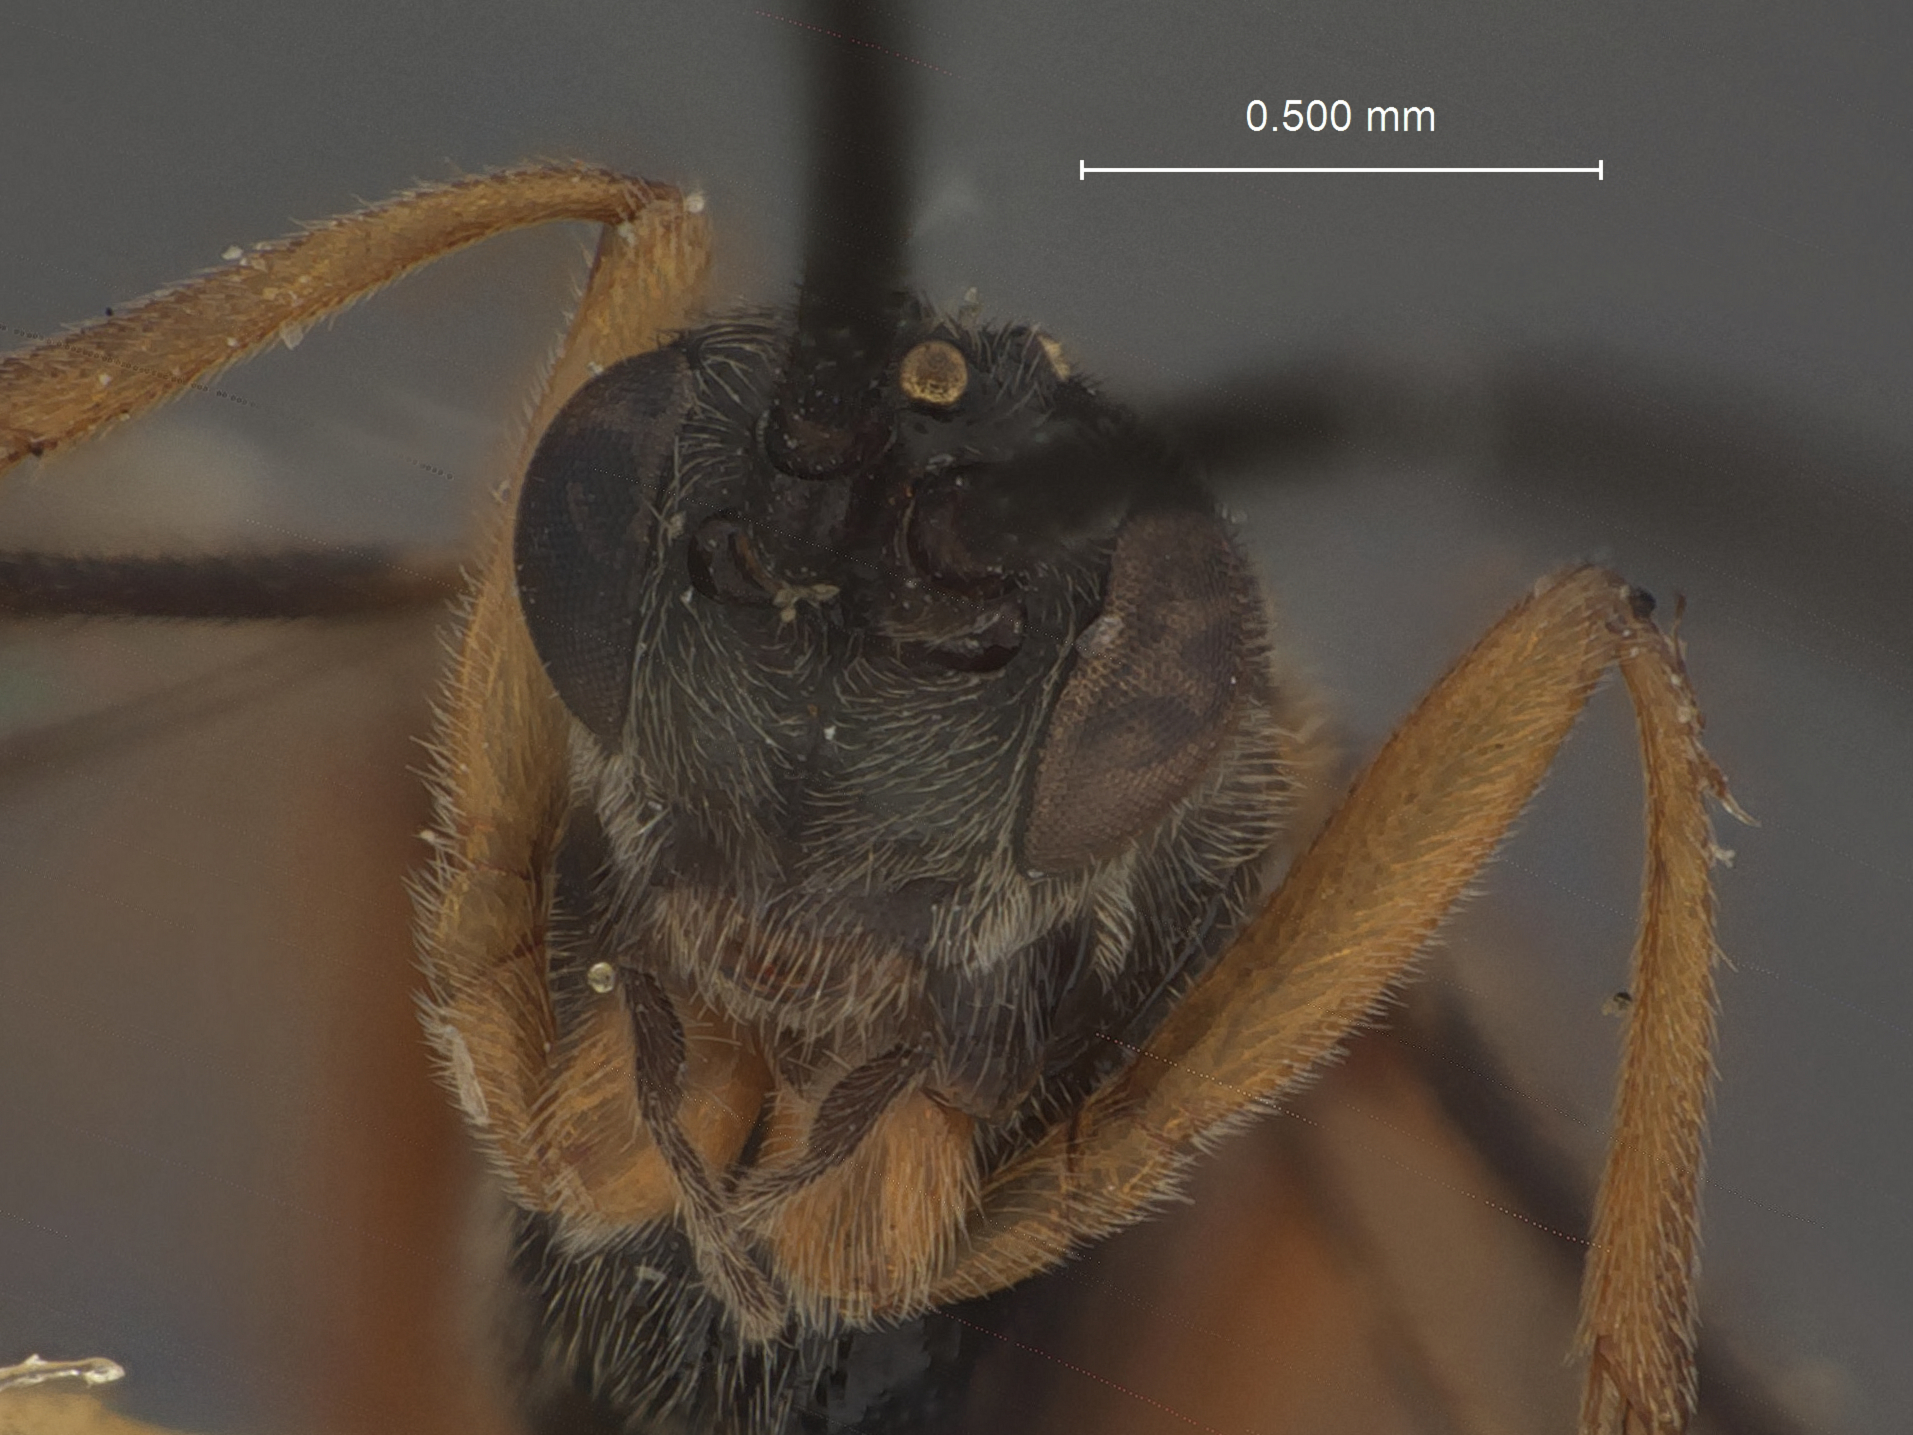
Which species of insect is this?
Orgilus levis
